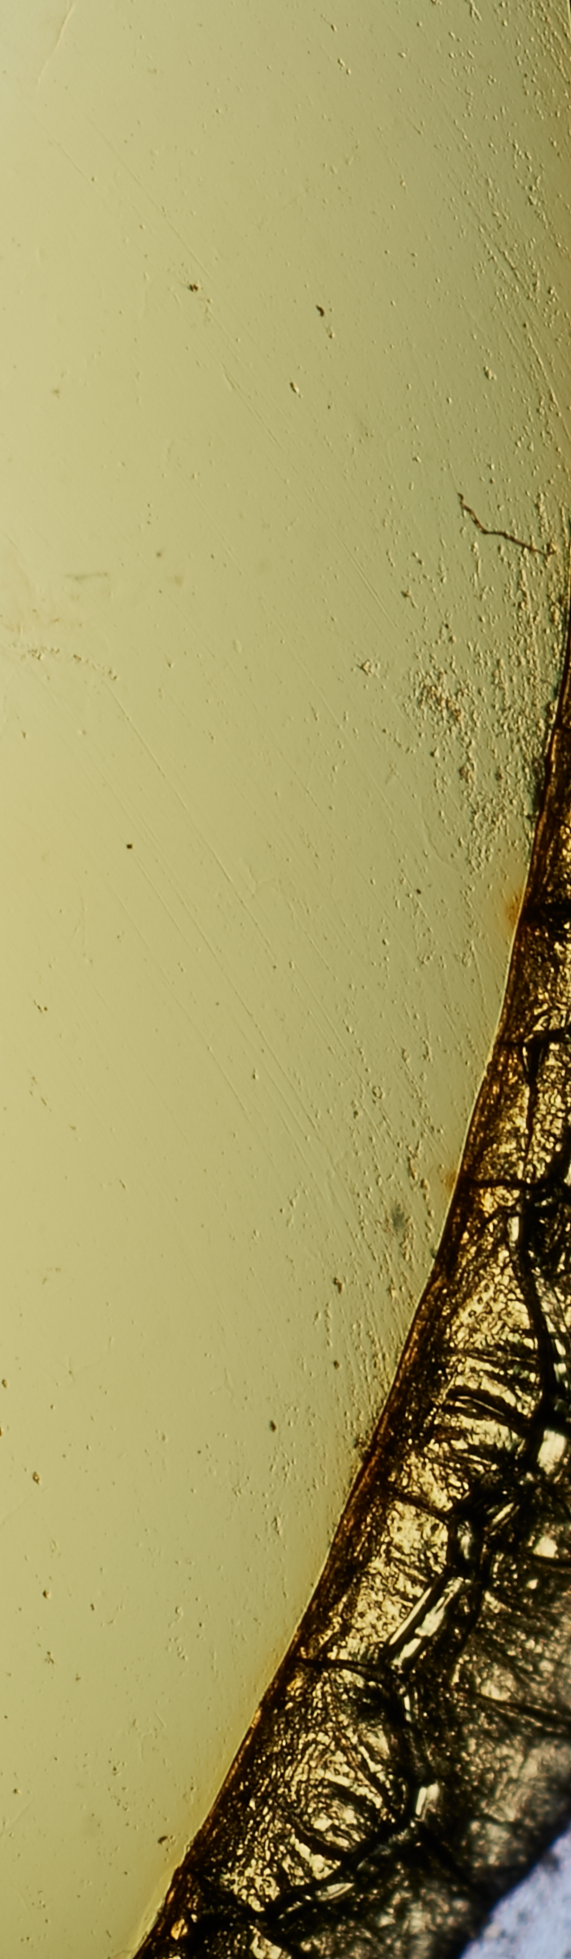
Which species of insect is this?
Aristotelia ivae
